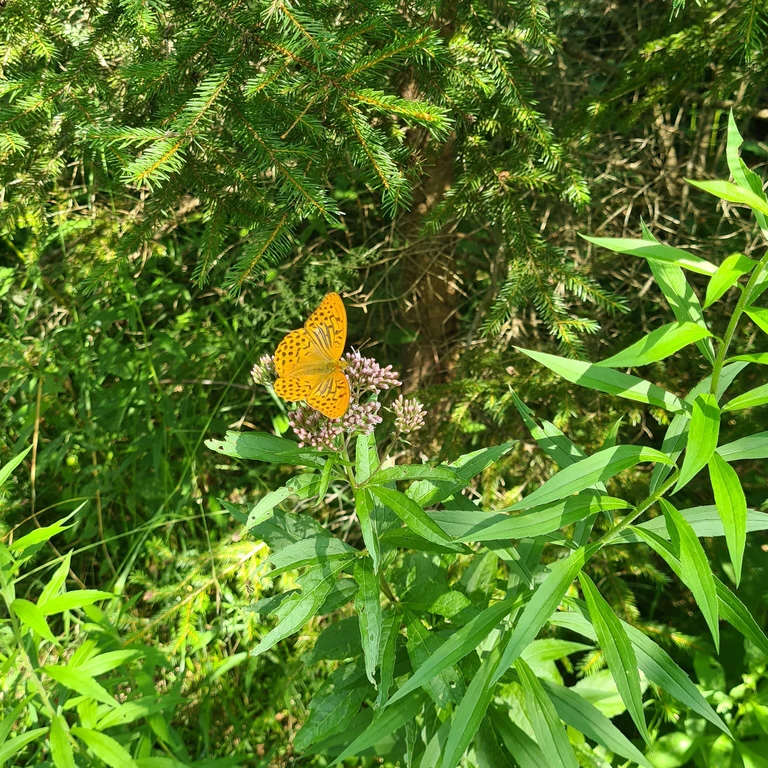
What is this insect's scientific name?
Argynnis paphia
